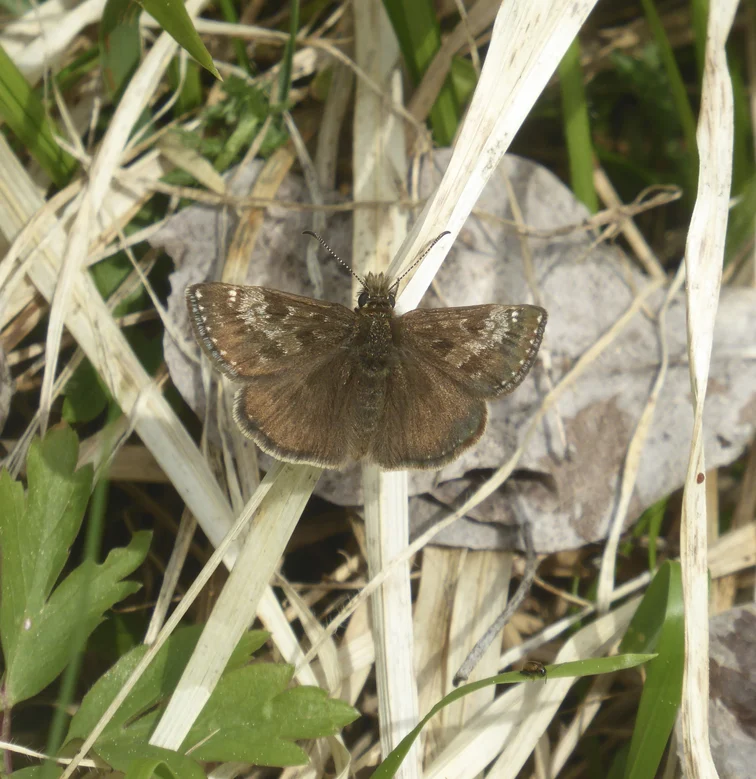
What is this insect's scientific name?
Erynnis tages
